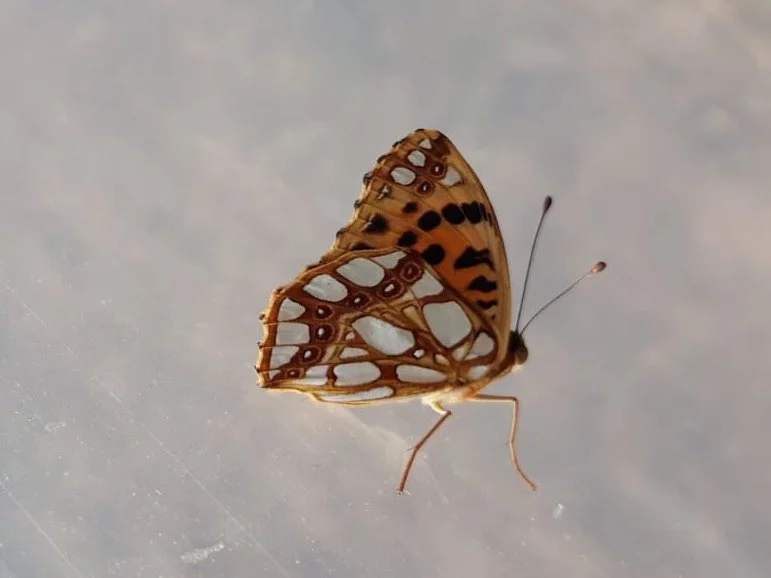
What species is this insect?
Issoria lathonia
